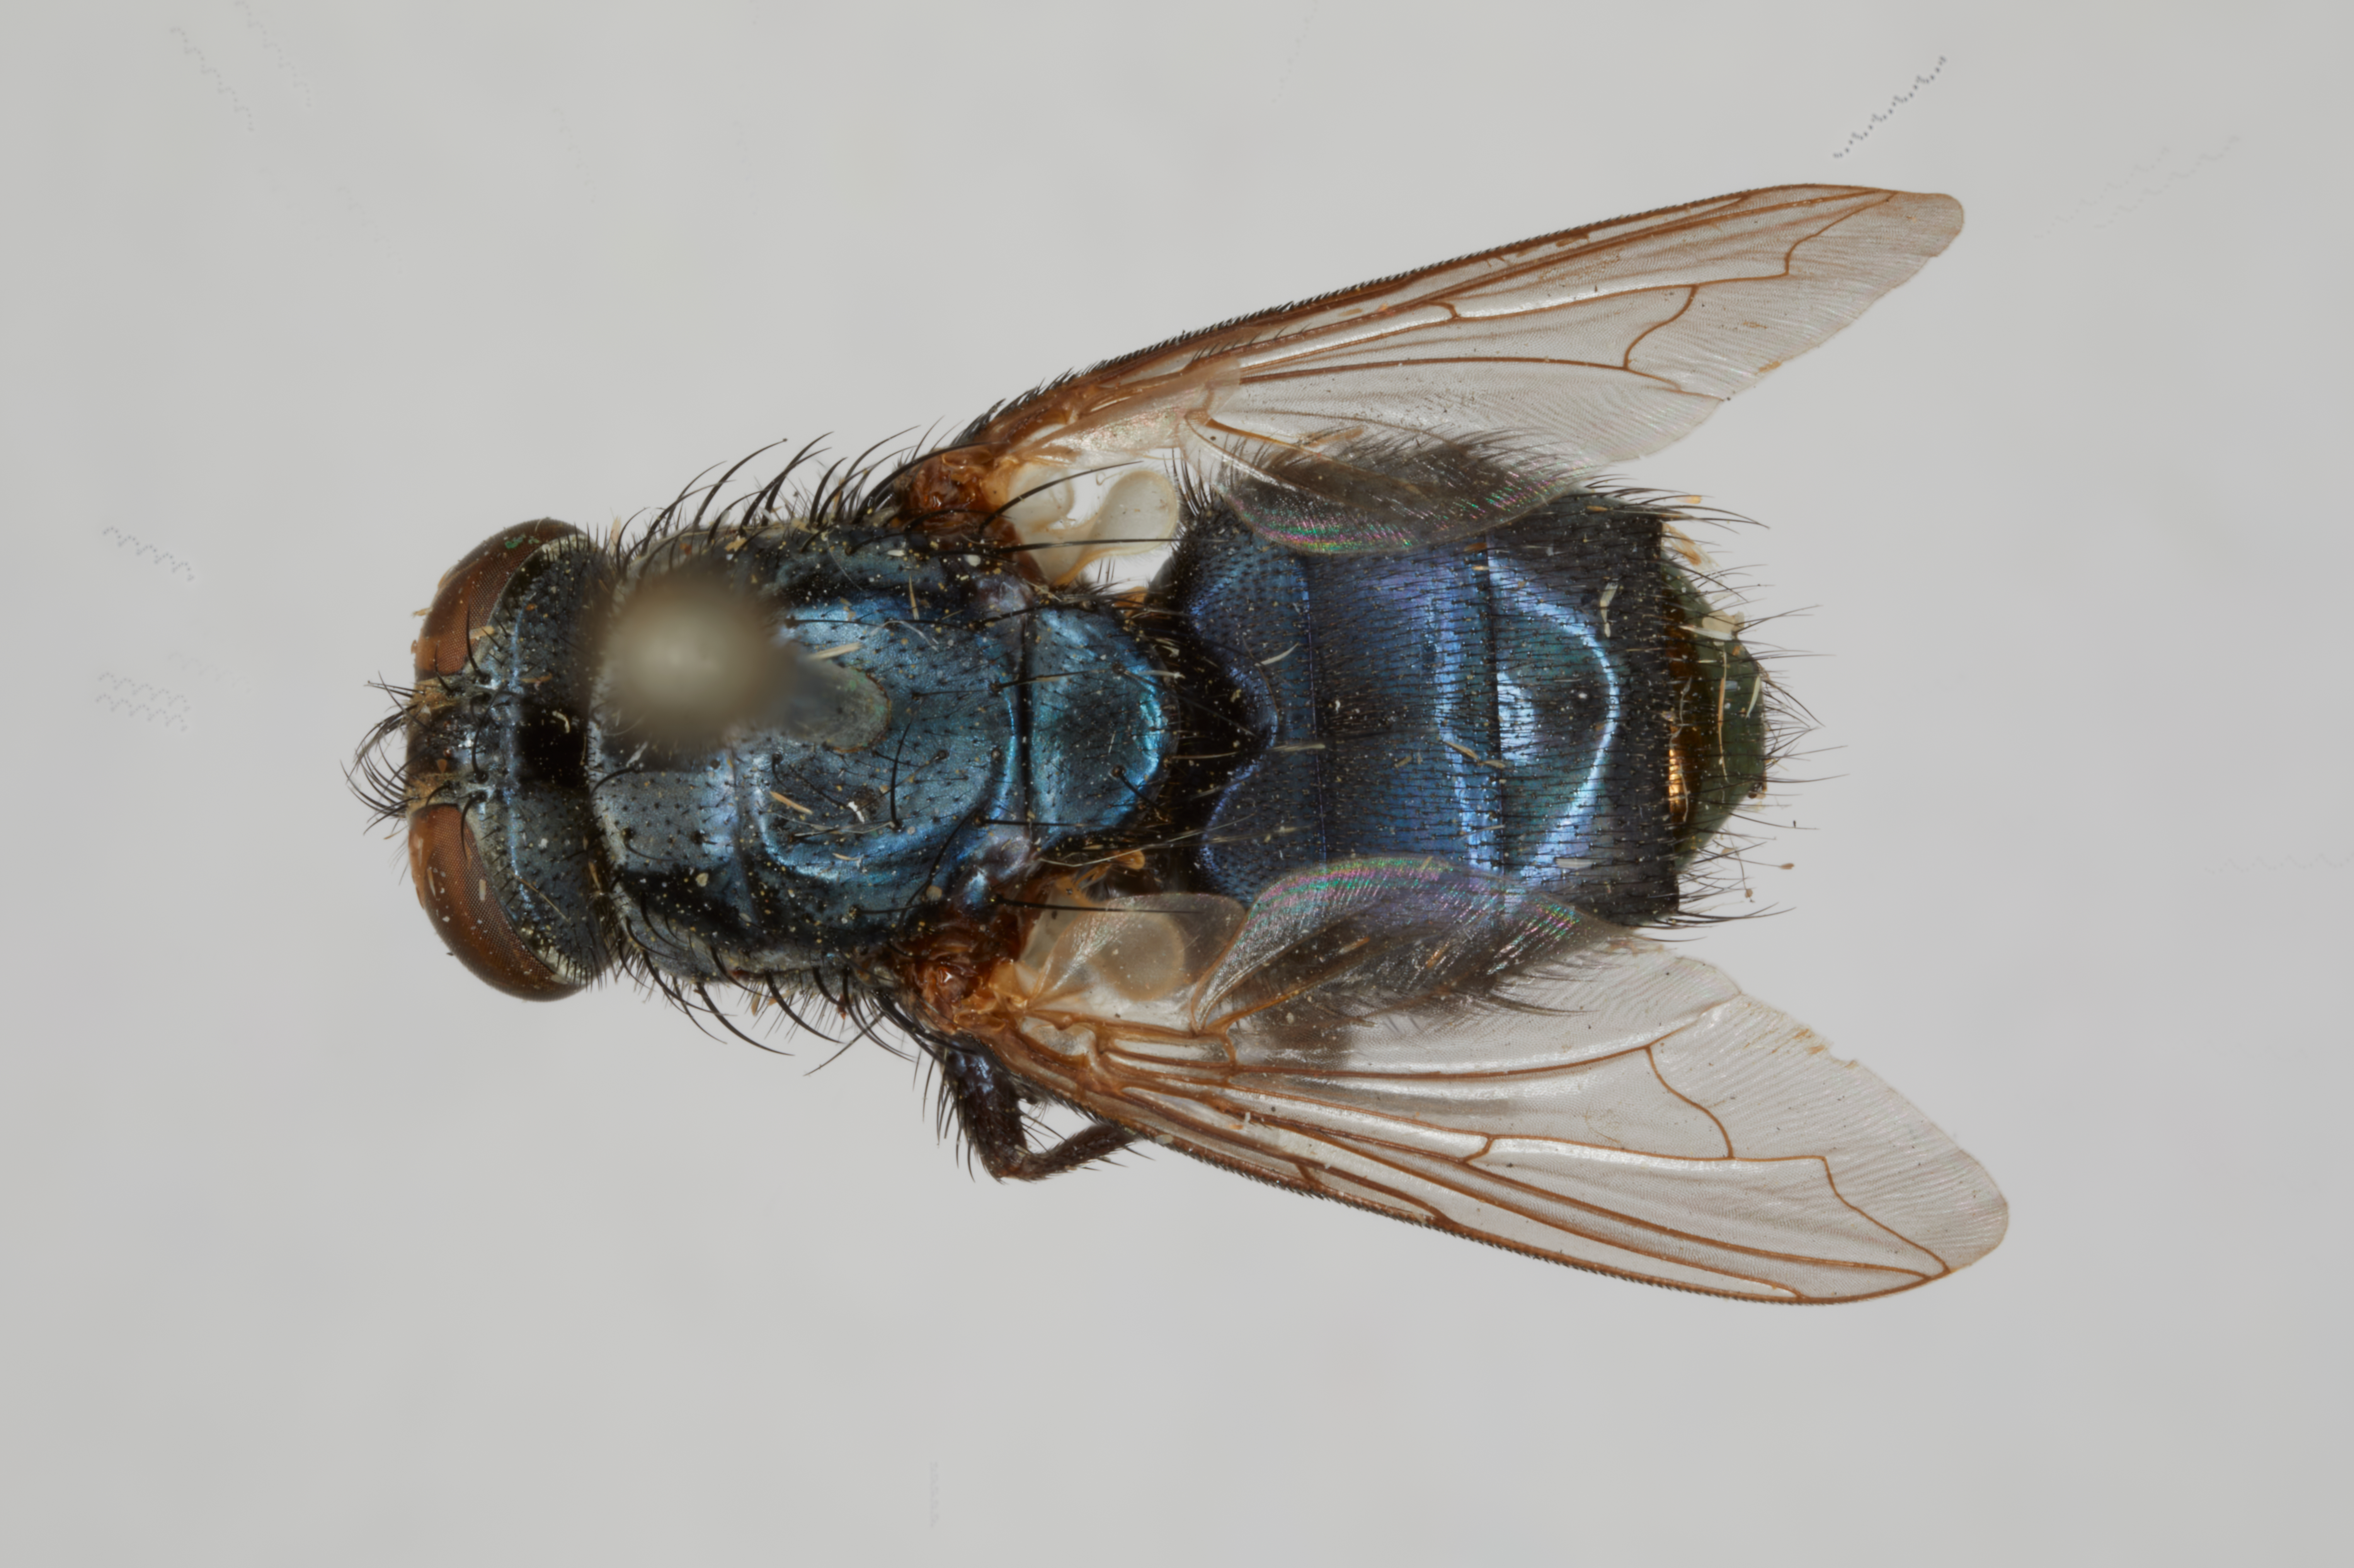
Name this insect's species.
Phormia metallica
